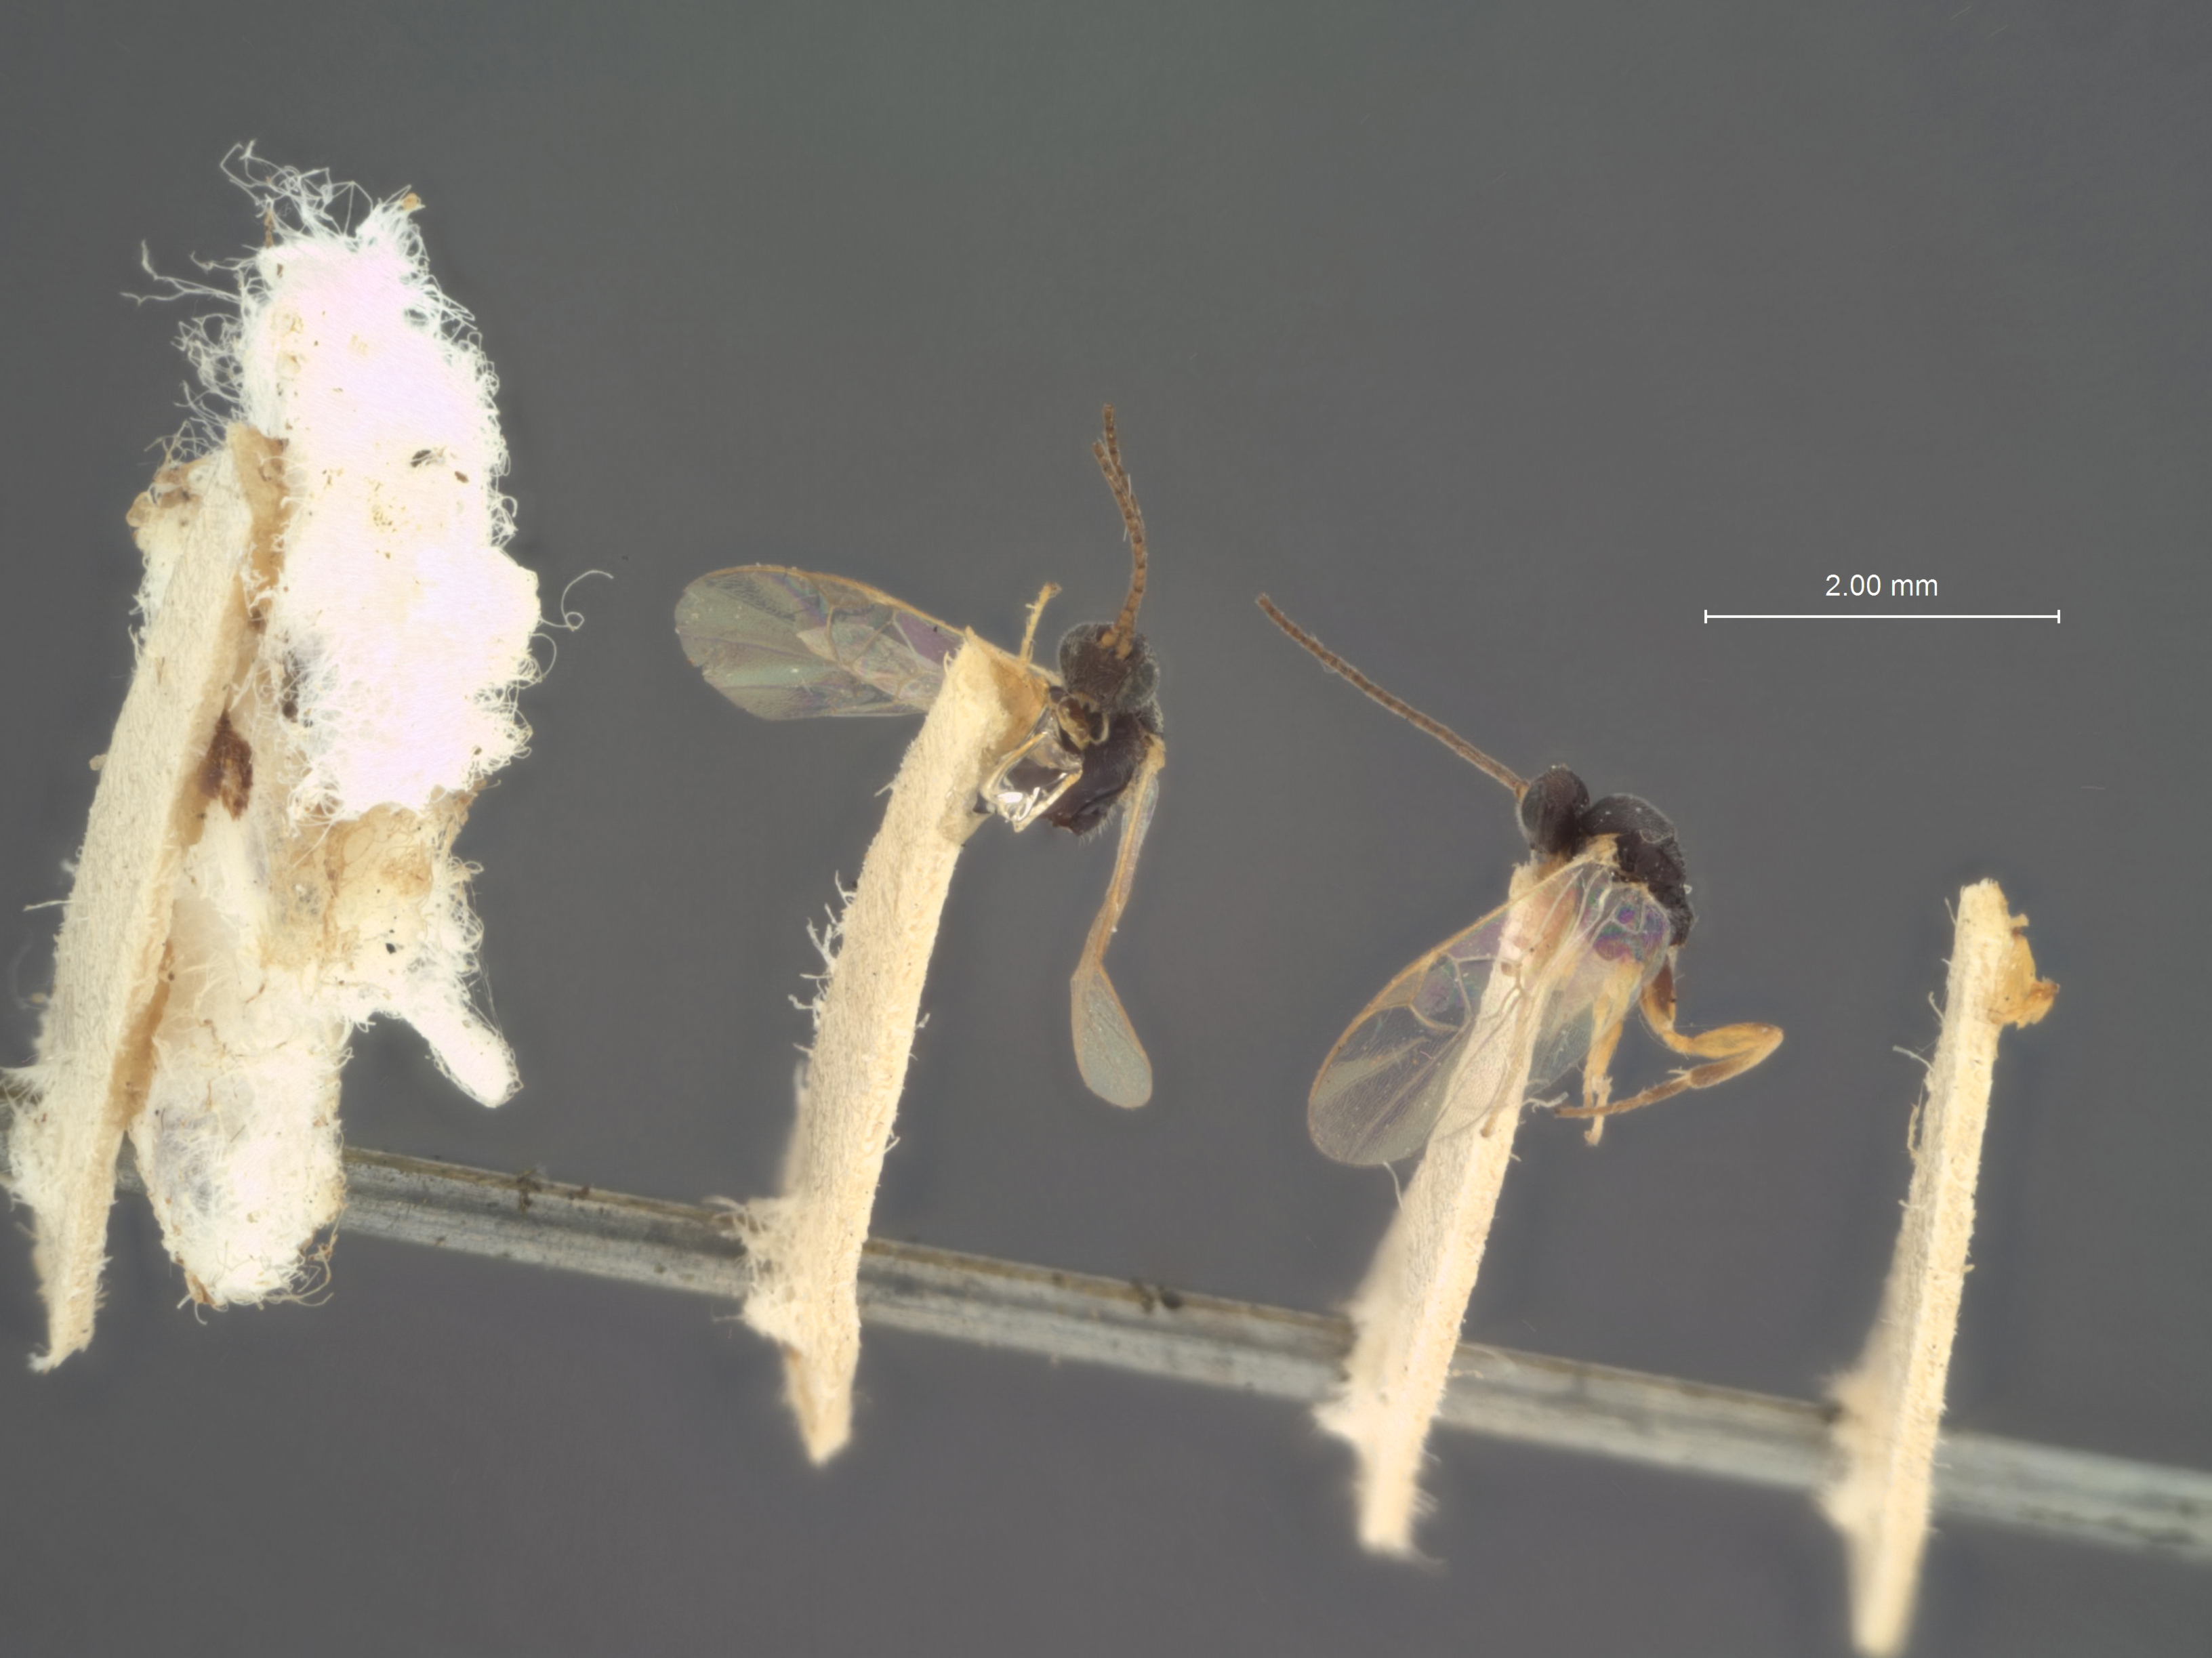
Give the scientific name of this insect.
Apanteles aletiae
